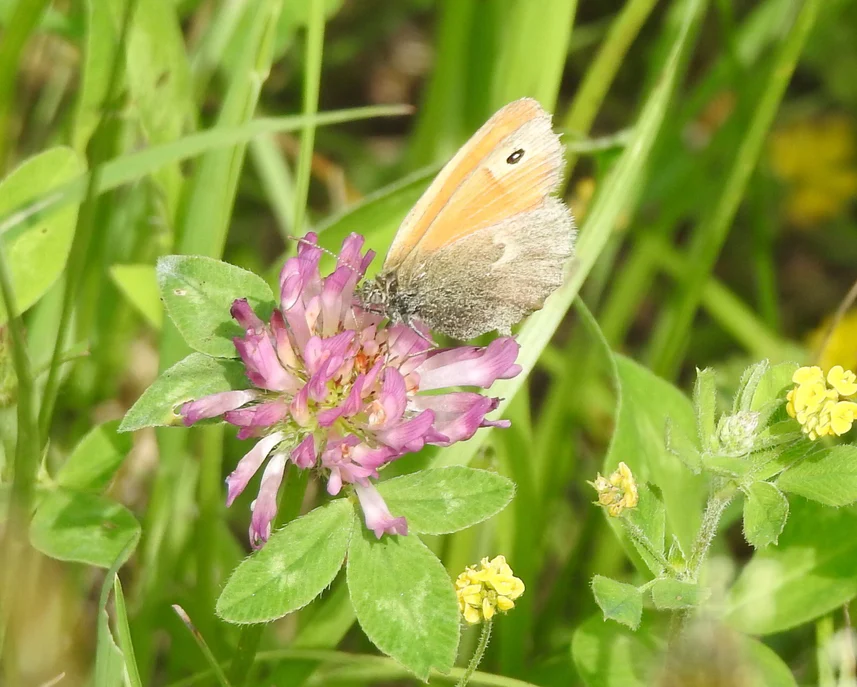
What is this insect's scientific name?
Coenonympha pamphilus
